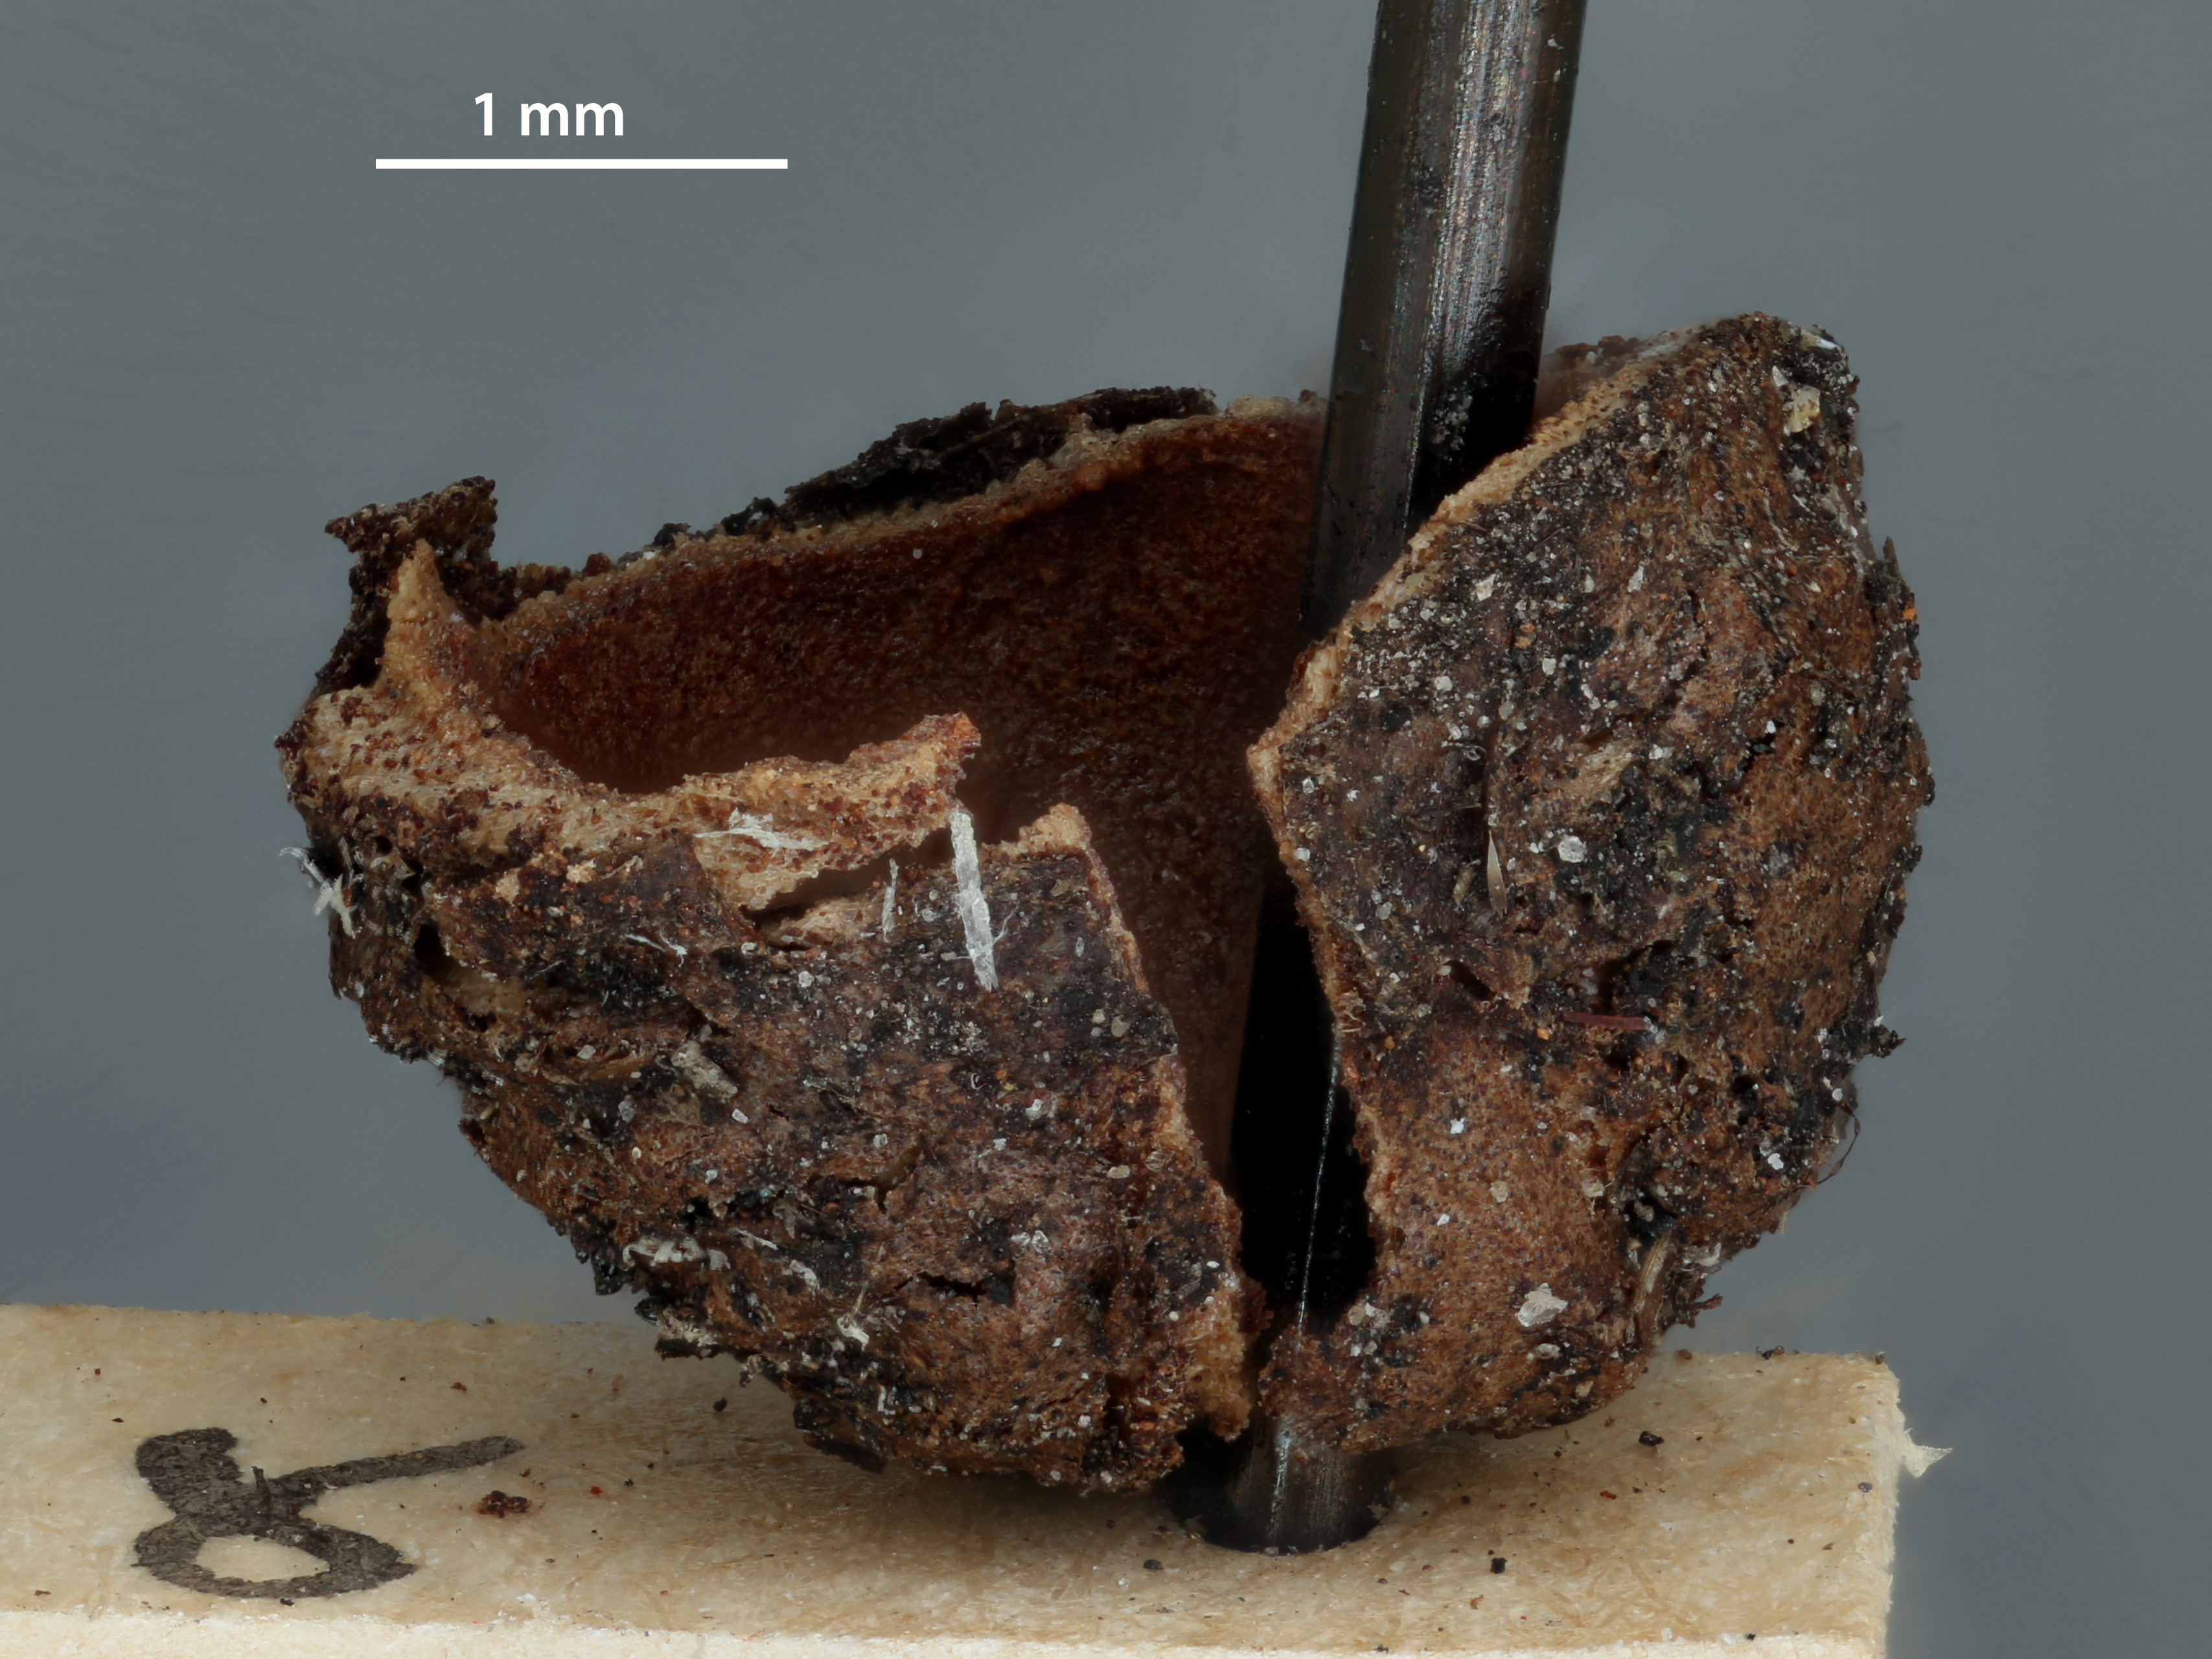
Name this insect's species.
Andricus deciduatus
